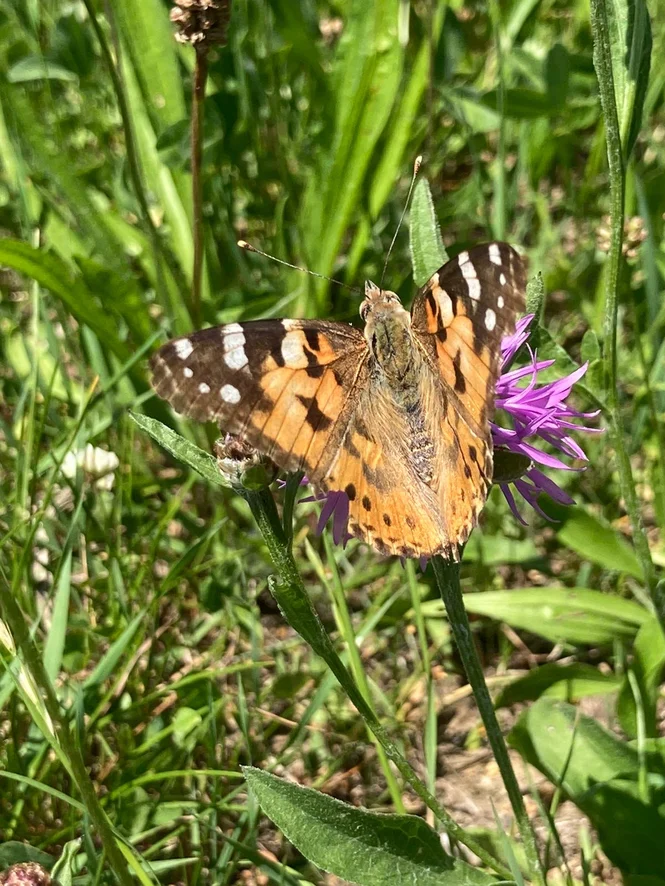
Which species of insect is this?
Vanessa cardui
